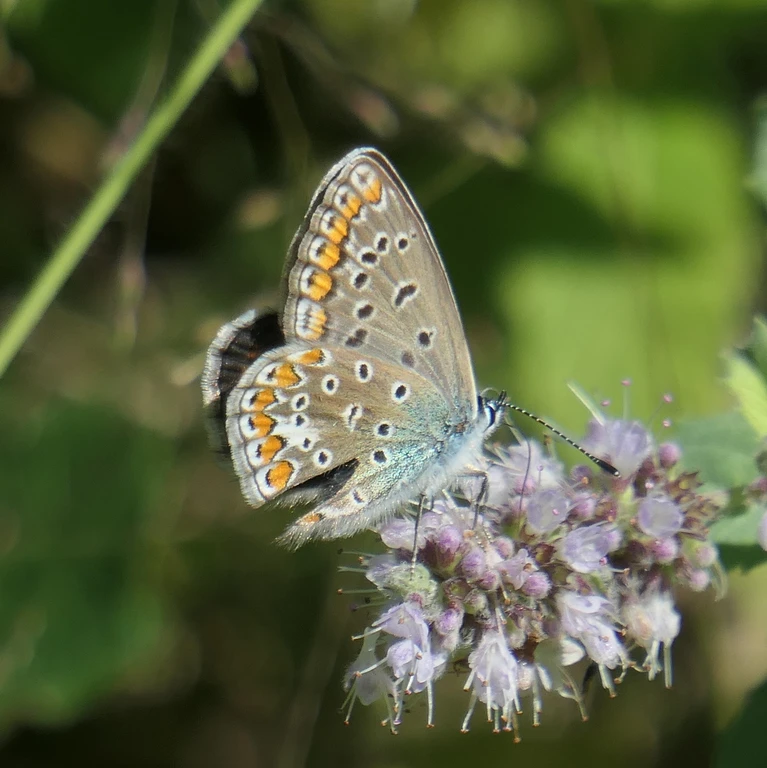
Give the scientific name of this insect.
Polyommatus icarus
